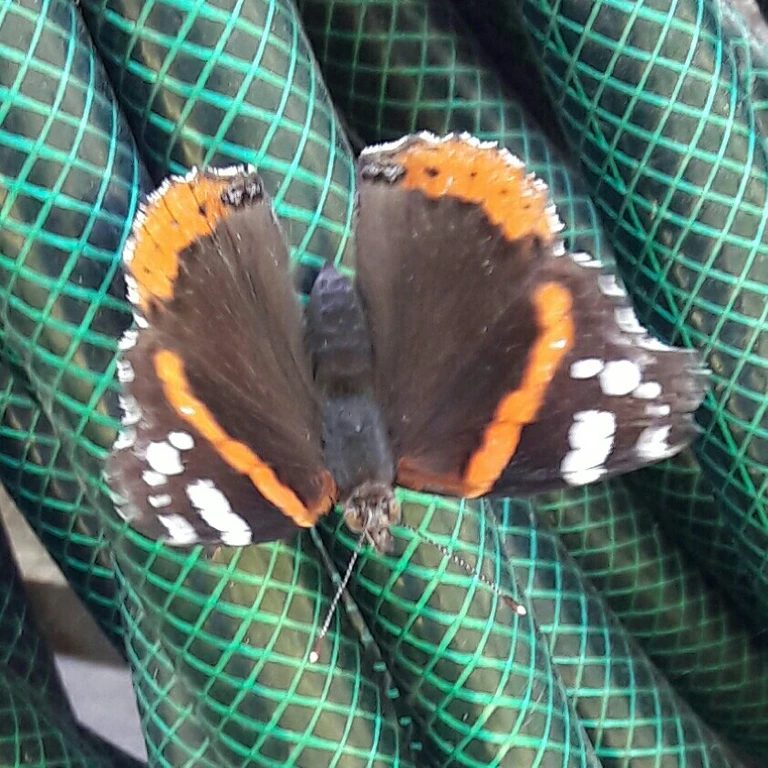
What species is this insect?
Vanessa atalanta
